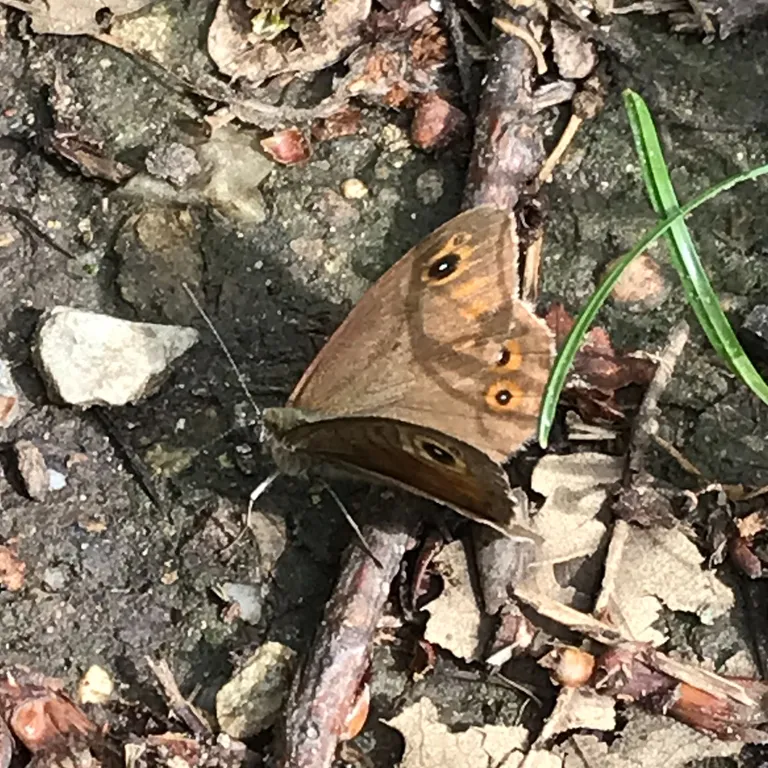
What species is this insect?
Lasiommata maera (also Pararge maera)
